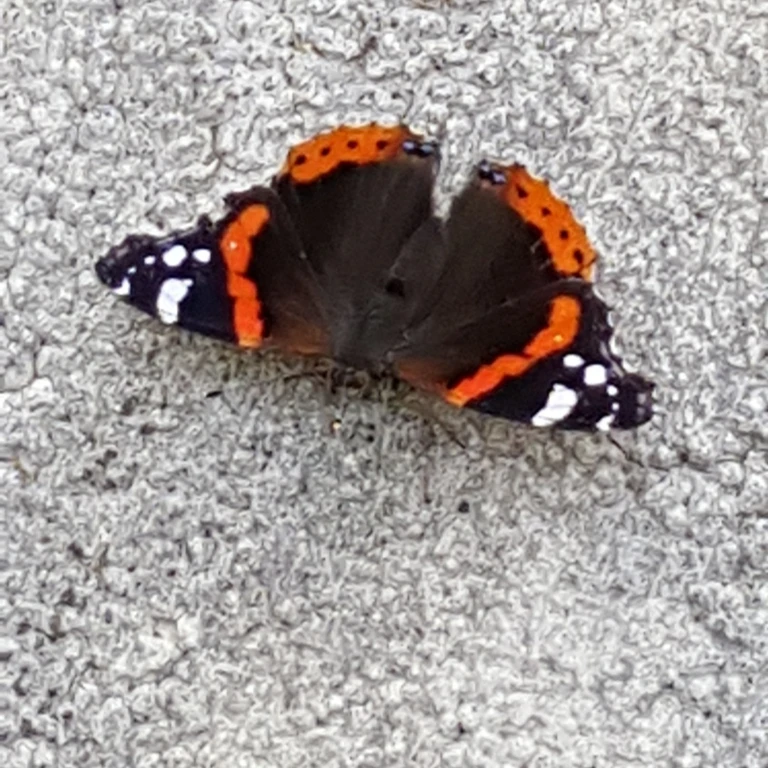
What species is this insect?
Vanessa atalanta
